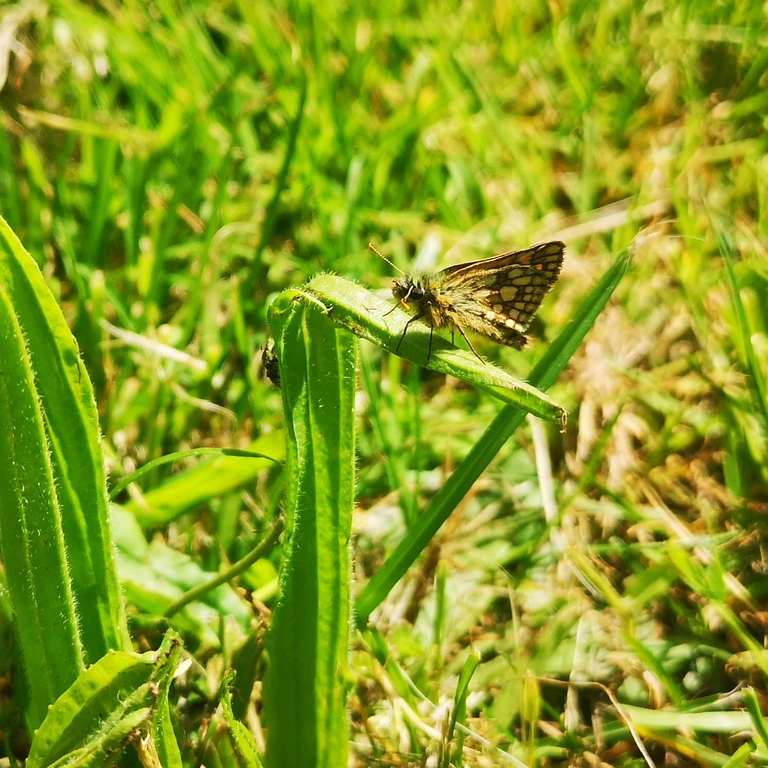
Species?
Carterocephalus palaemon
